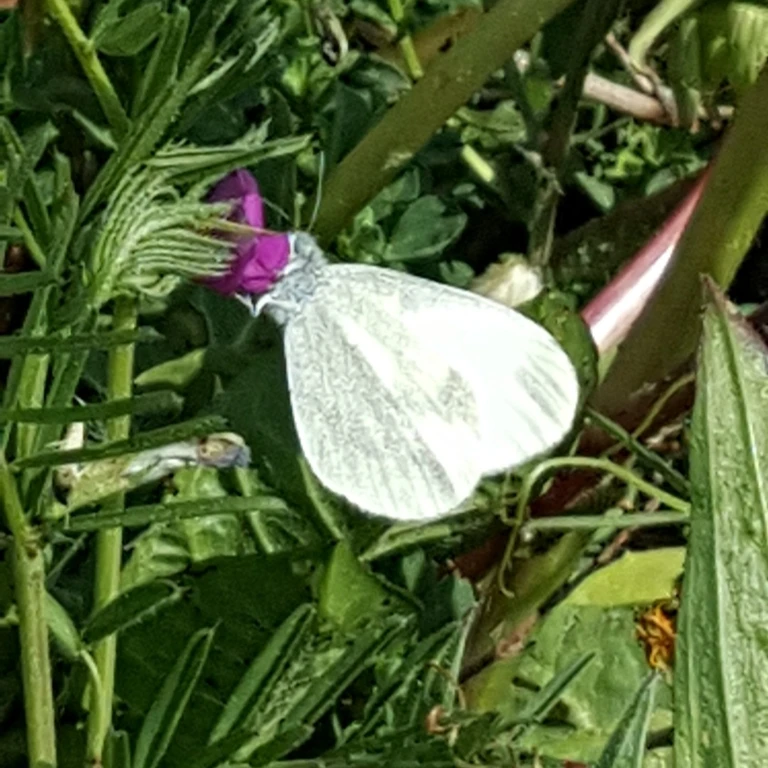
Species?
Leptidea sinapis/juvernica
